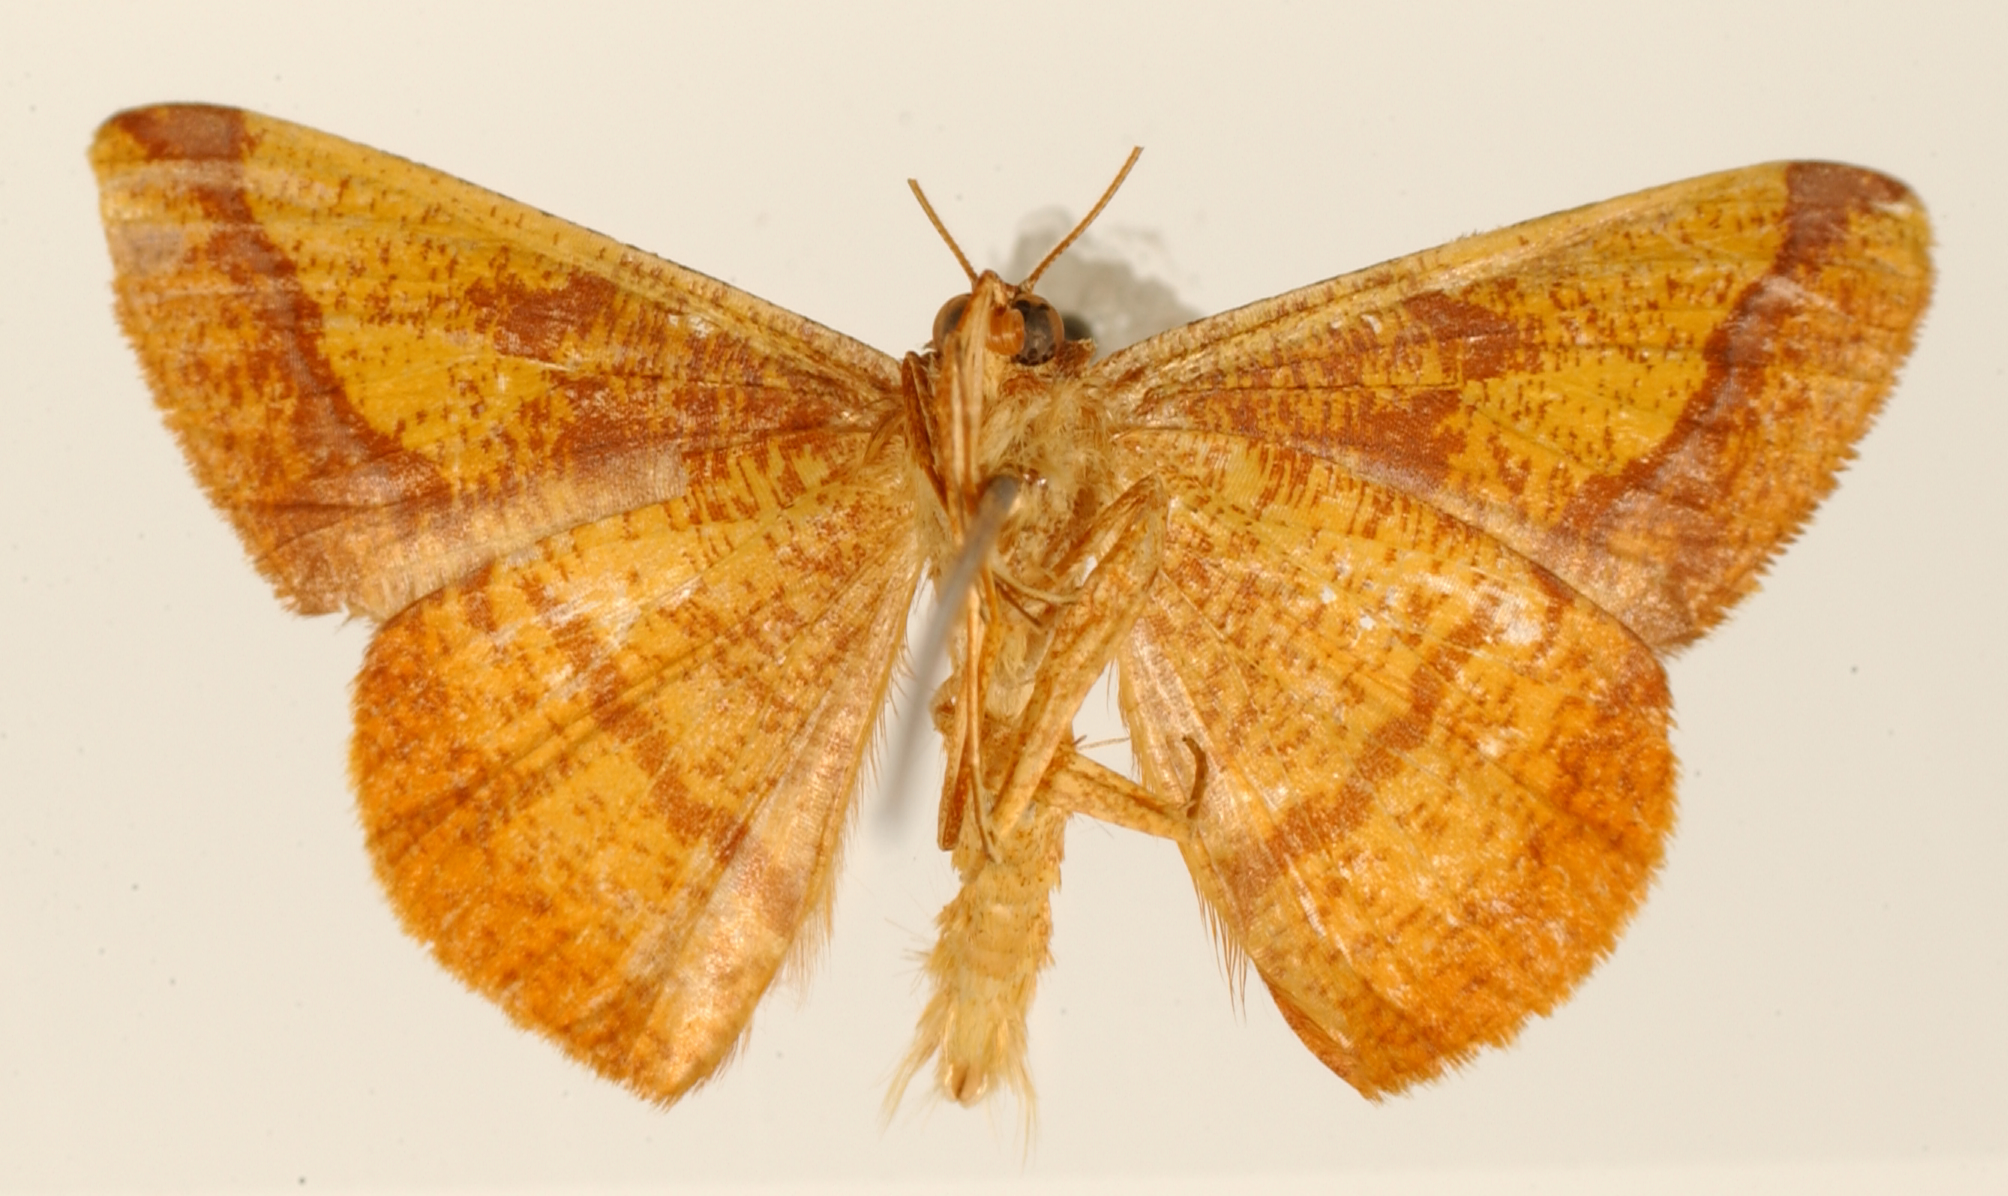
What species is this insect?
Pyrinia rufinaria
